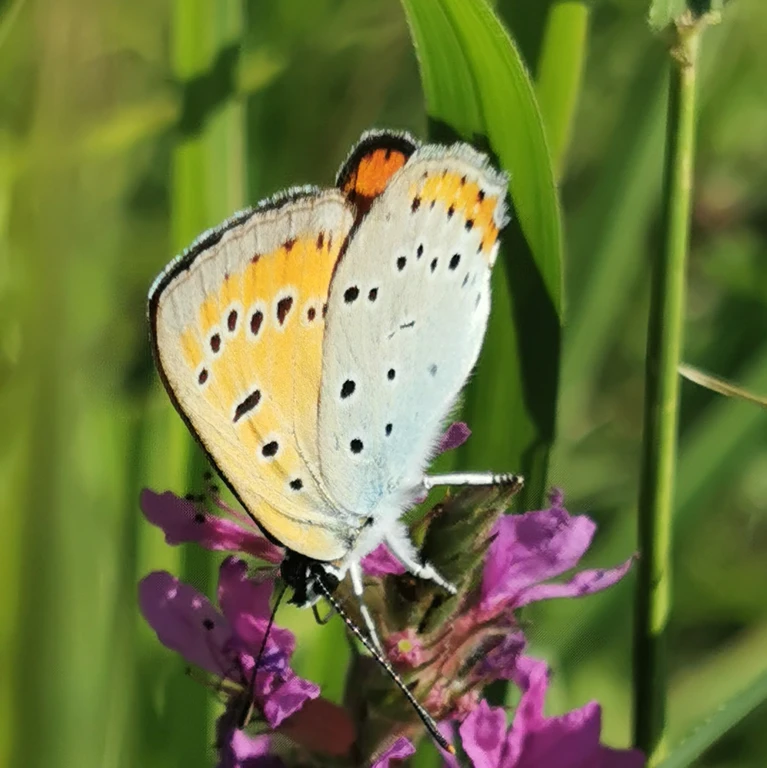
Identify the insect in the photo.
Lycaena dispar
